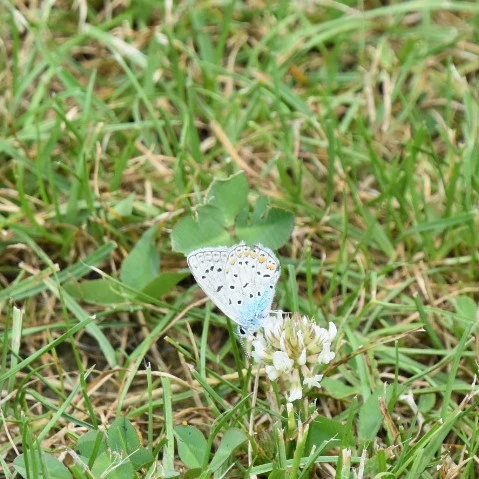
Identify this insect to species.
Polyommatus icarus
